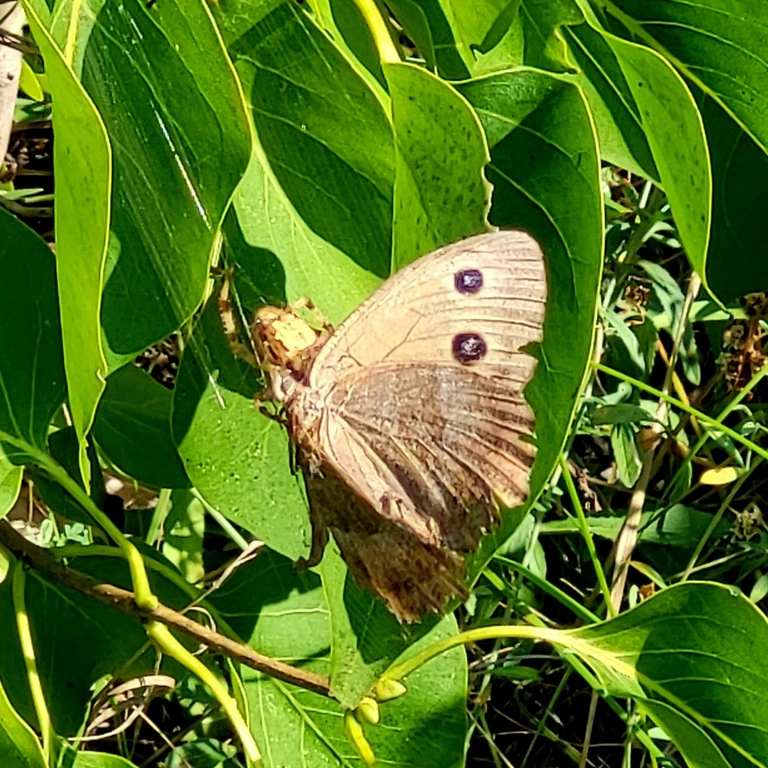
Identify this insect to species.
Minois dryas
